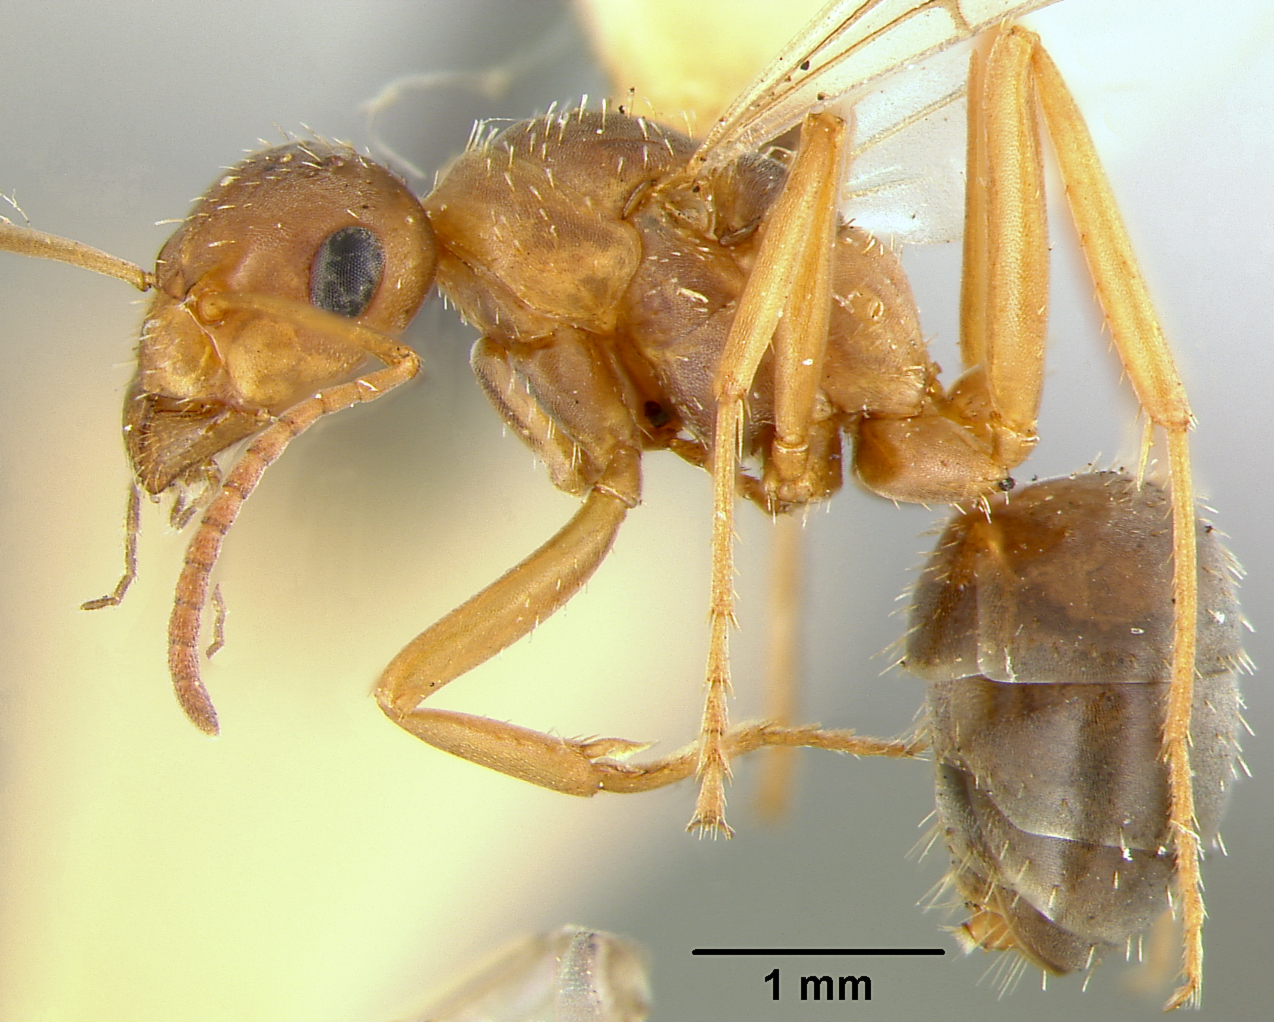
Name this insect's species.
Formica microgyna
